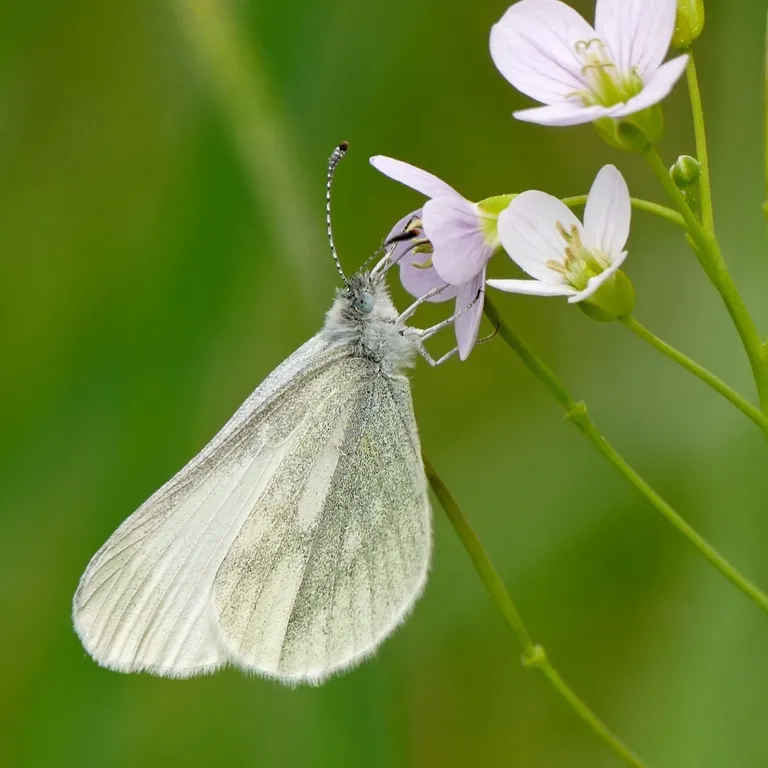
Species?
Leptidea sinapis/juvernica
